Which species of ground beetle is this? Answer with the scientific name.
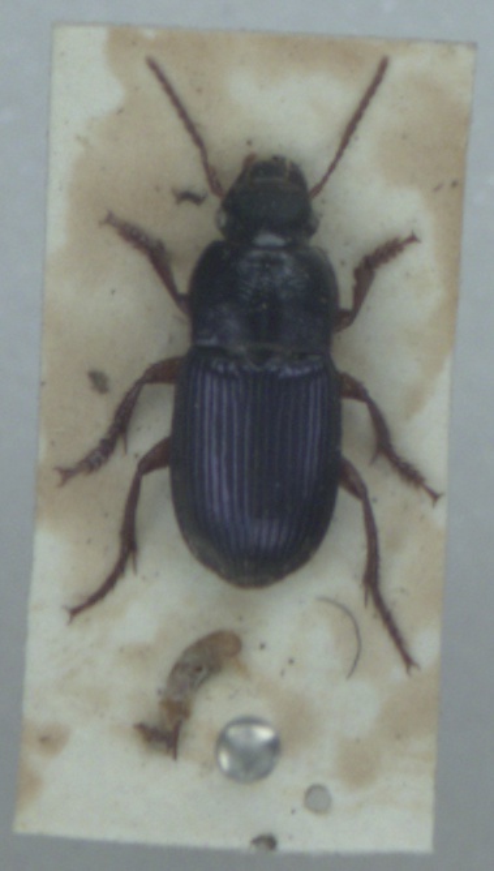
Harpalus rubripes
